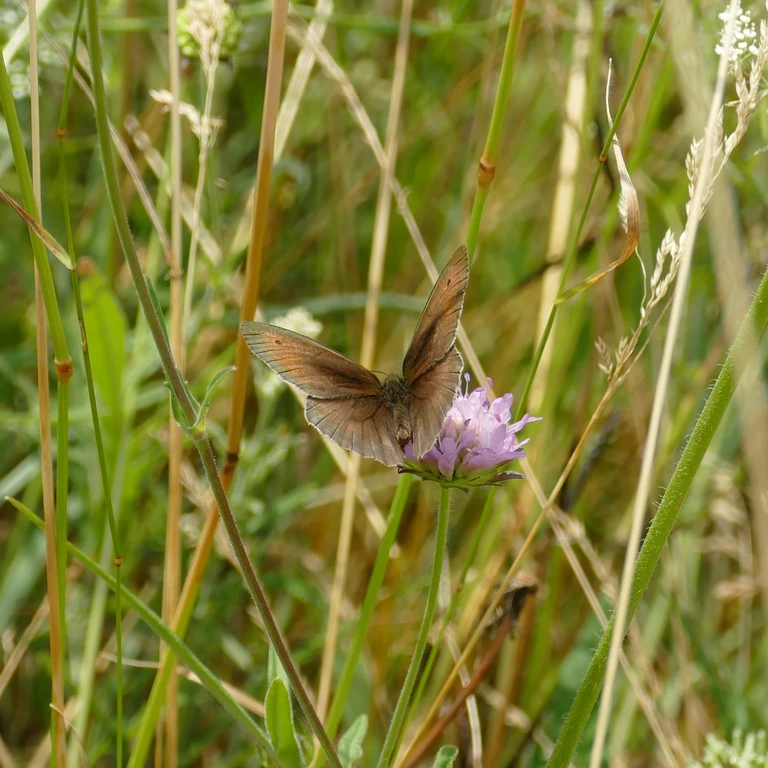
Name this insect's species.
Maniola jurtina
